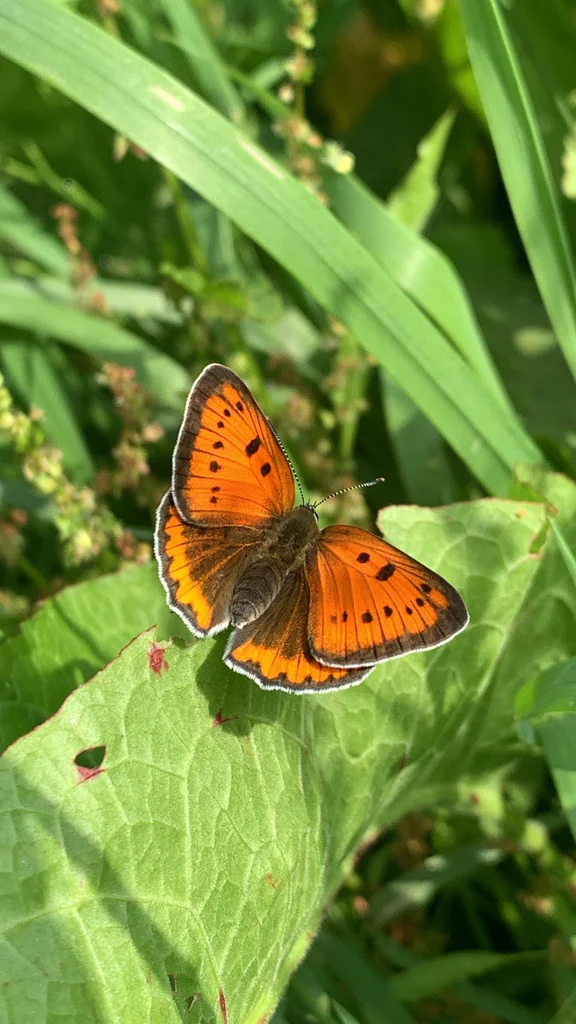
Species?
Lycaena dispar
